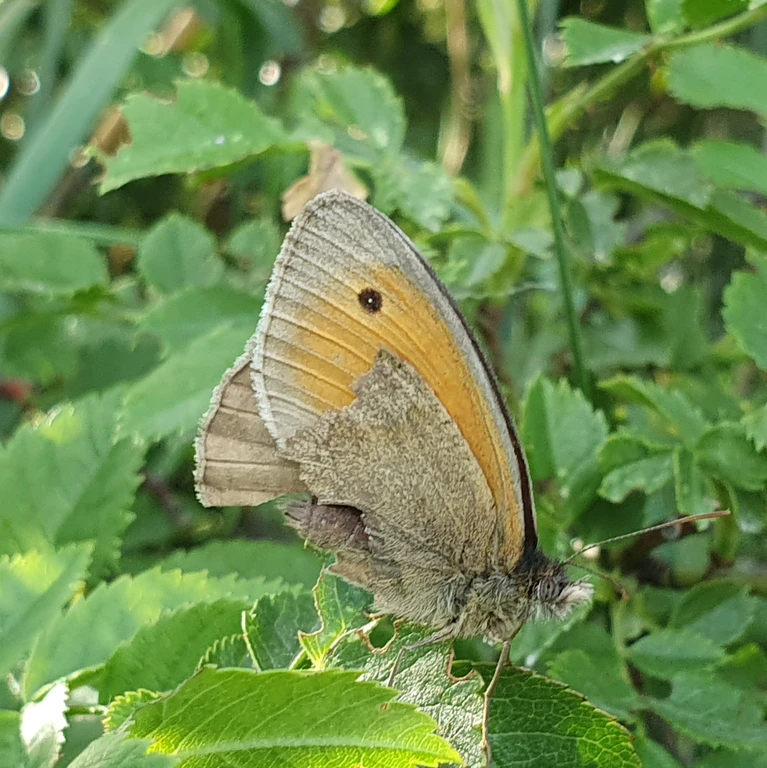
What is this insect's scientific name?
Maniola jurtina
